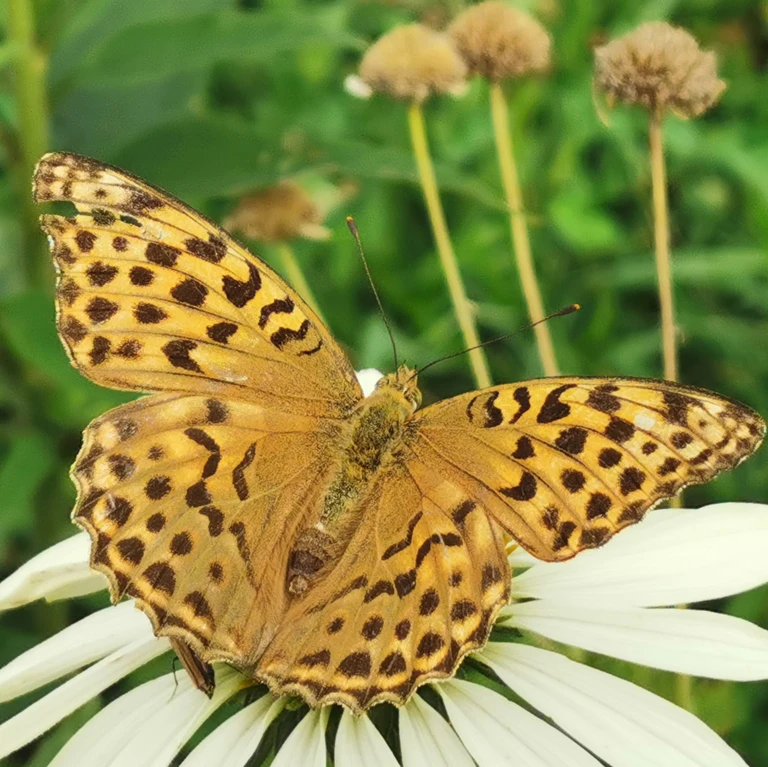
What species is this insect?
Argynnis paphia
